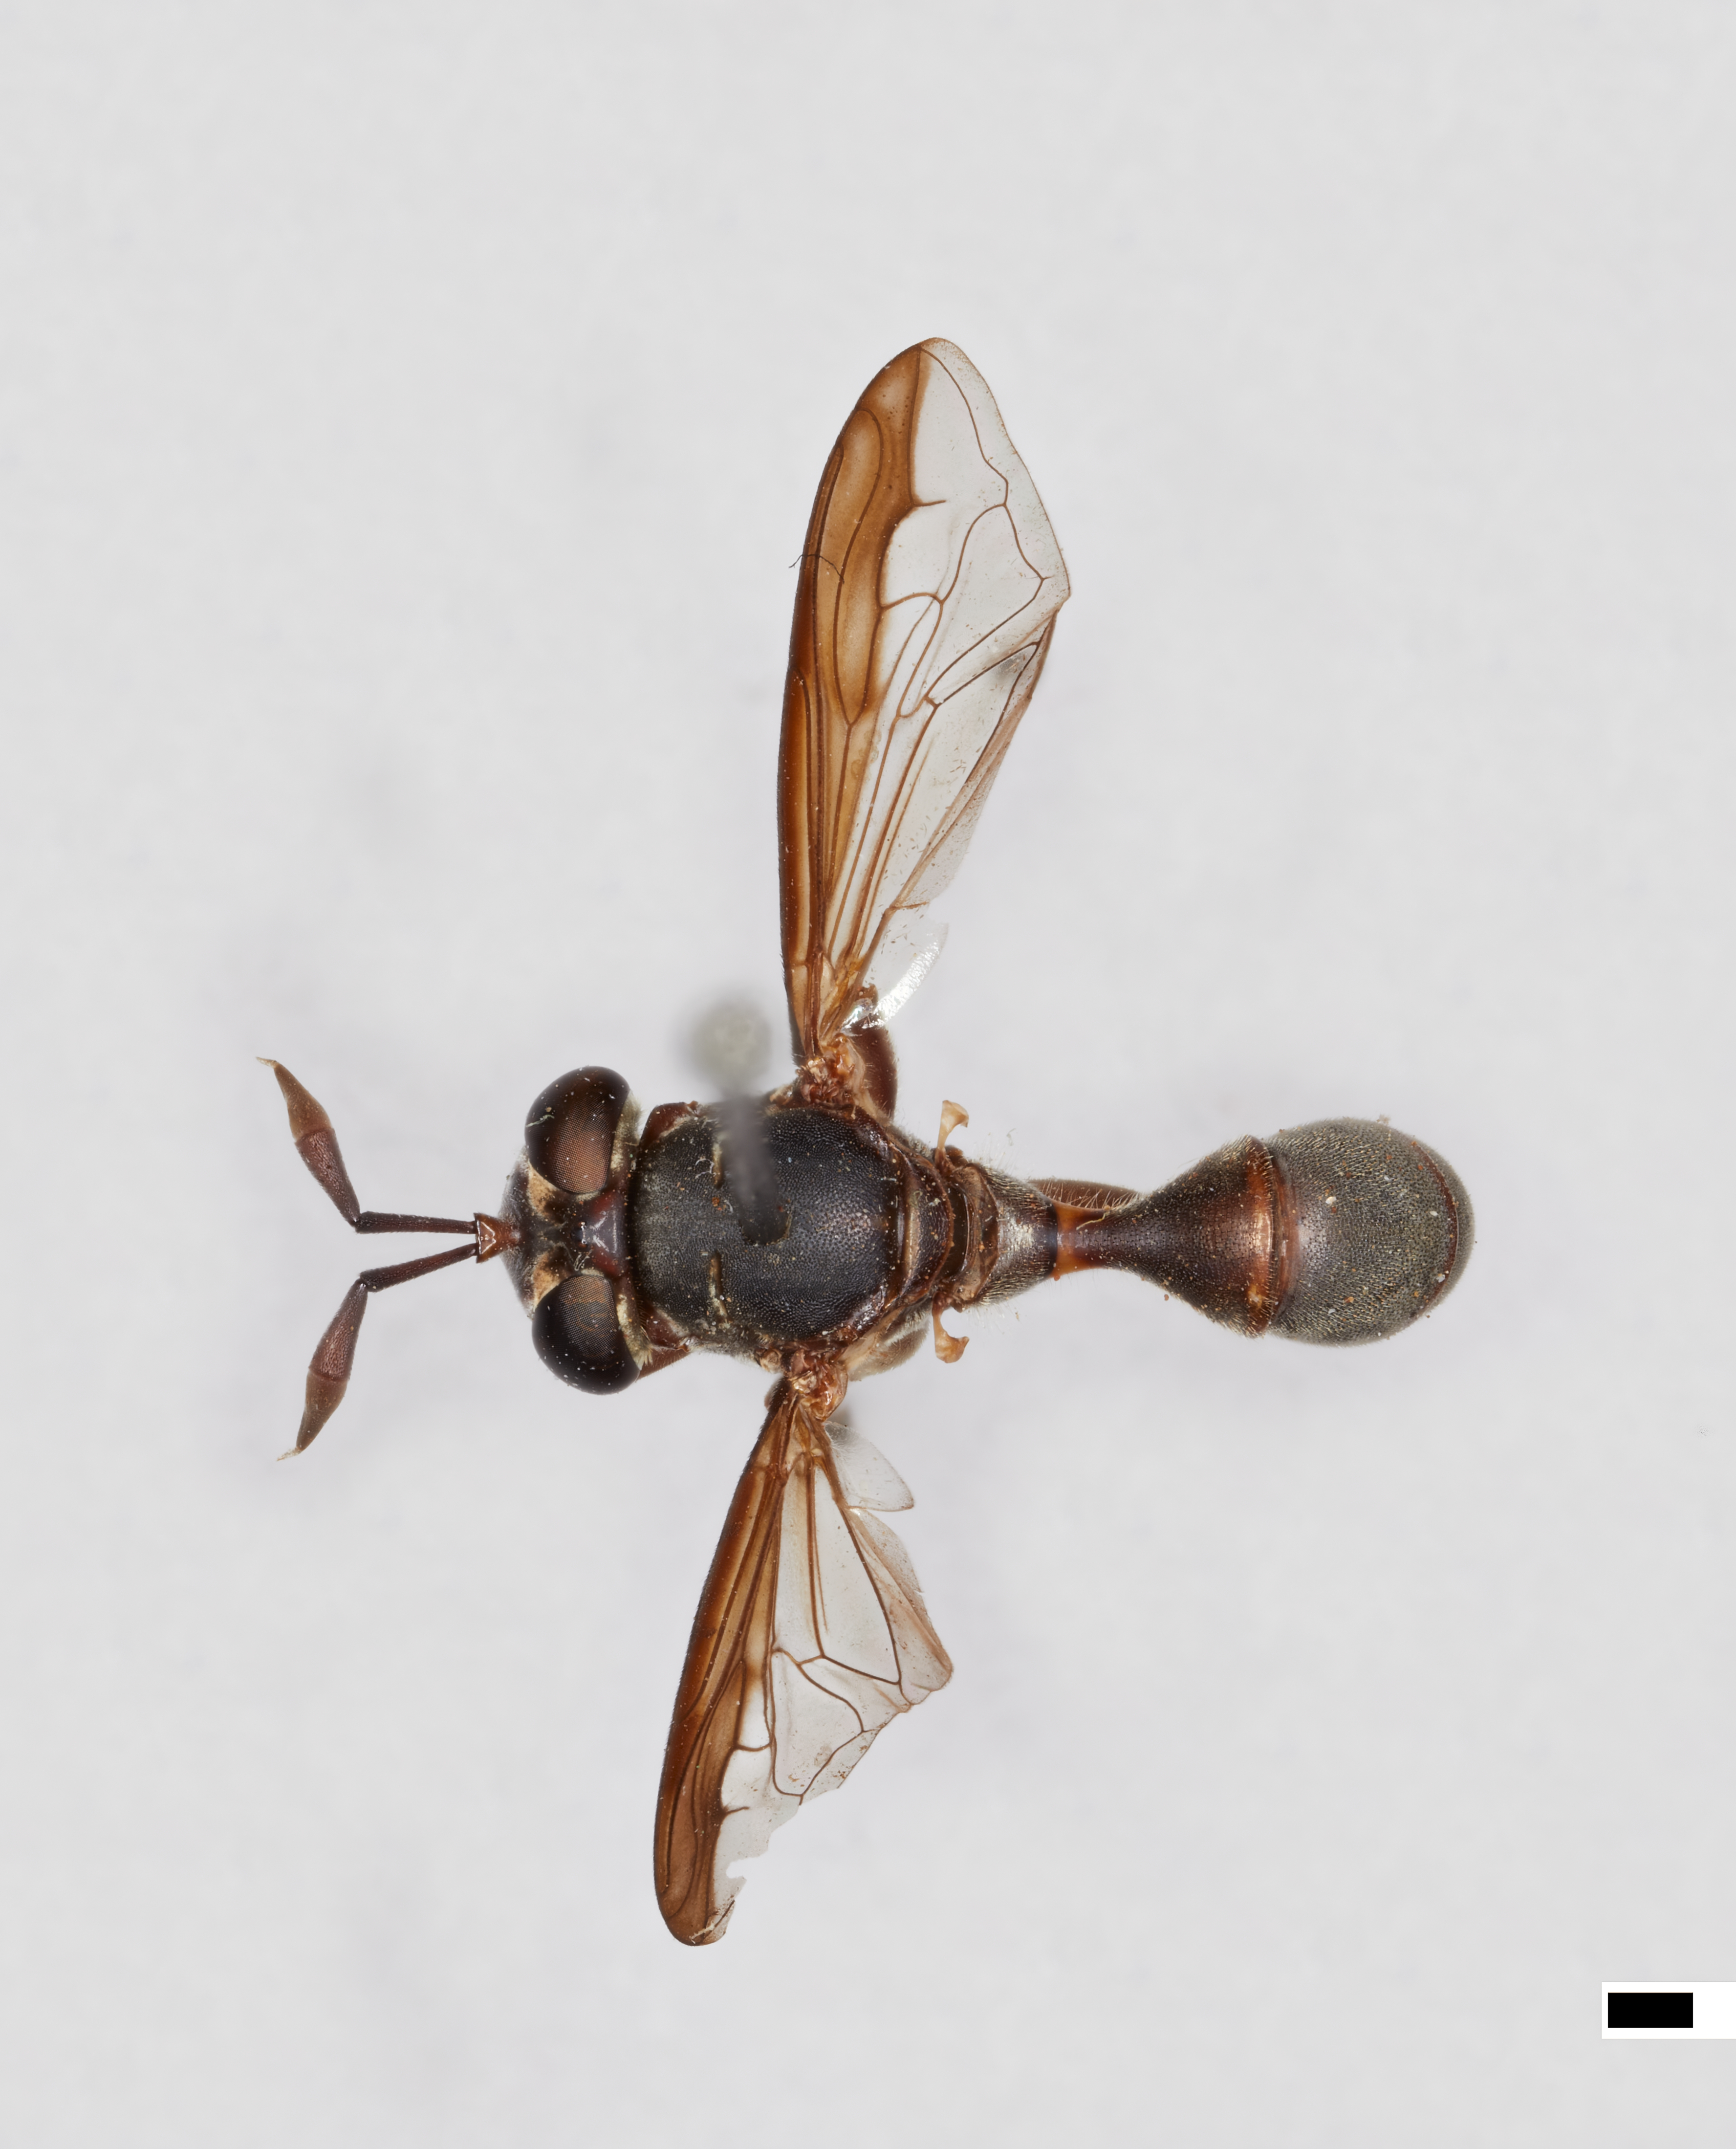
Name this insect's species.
Polybiomyia lyncharribalzagai
